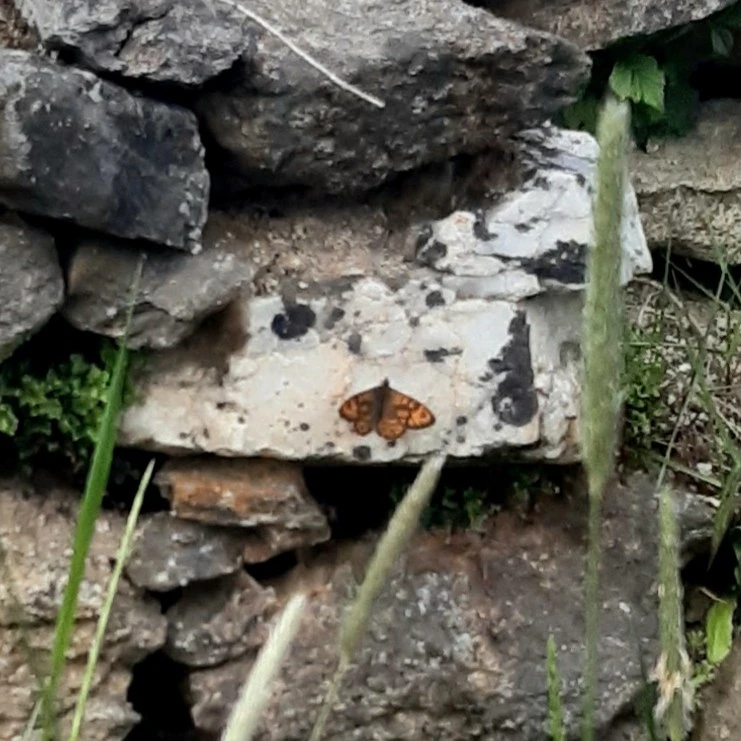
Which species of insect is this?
Lasiommata megera (also Pararge megera)
